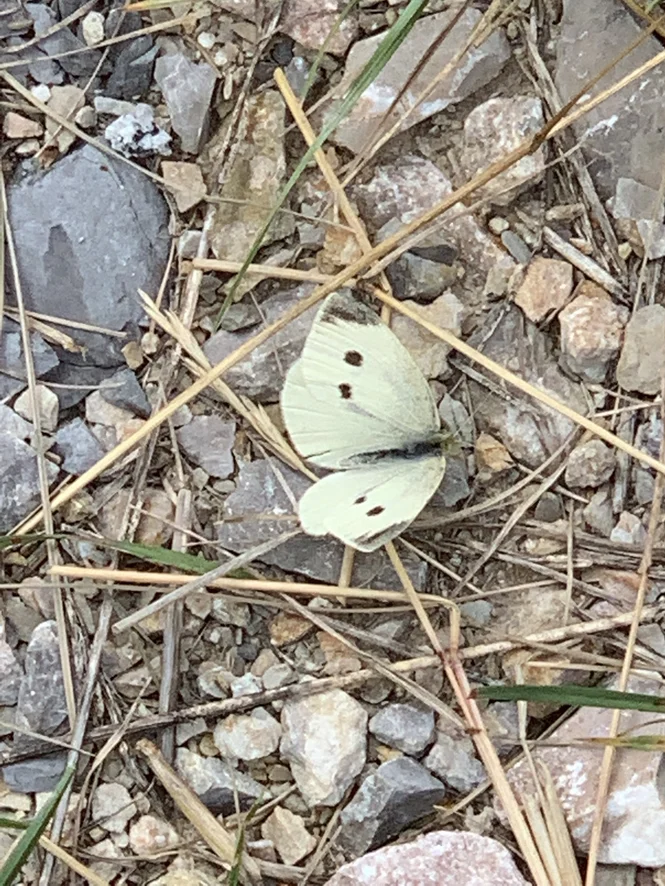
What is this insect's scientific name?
Pieris rapae
